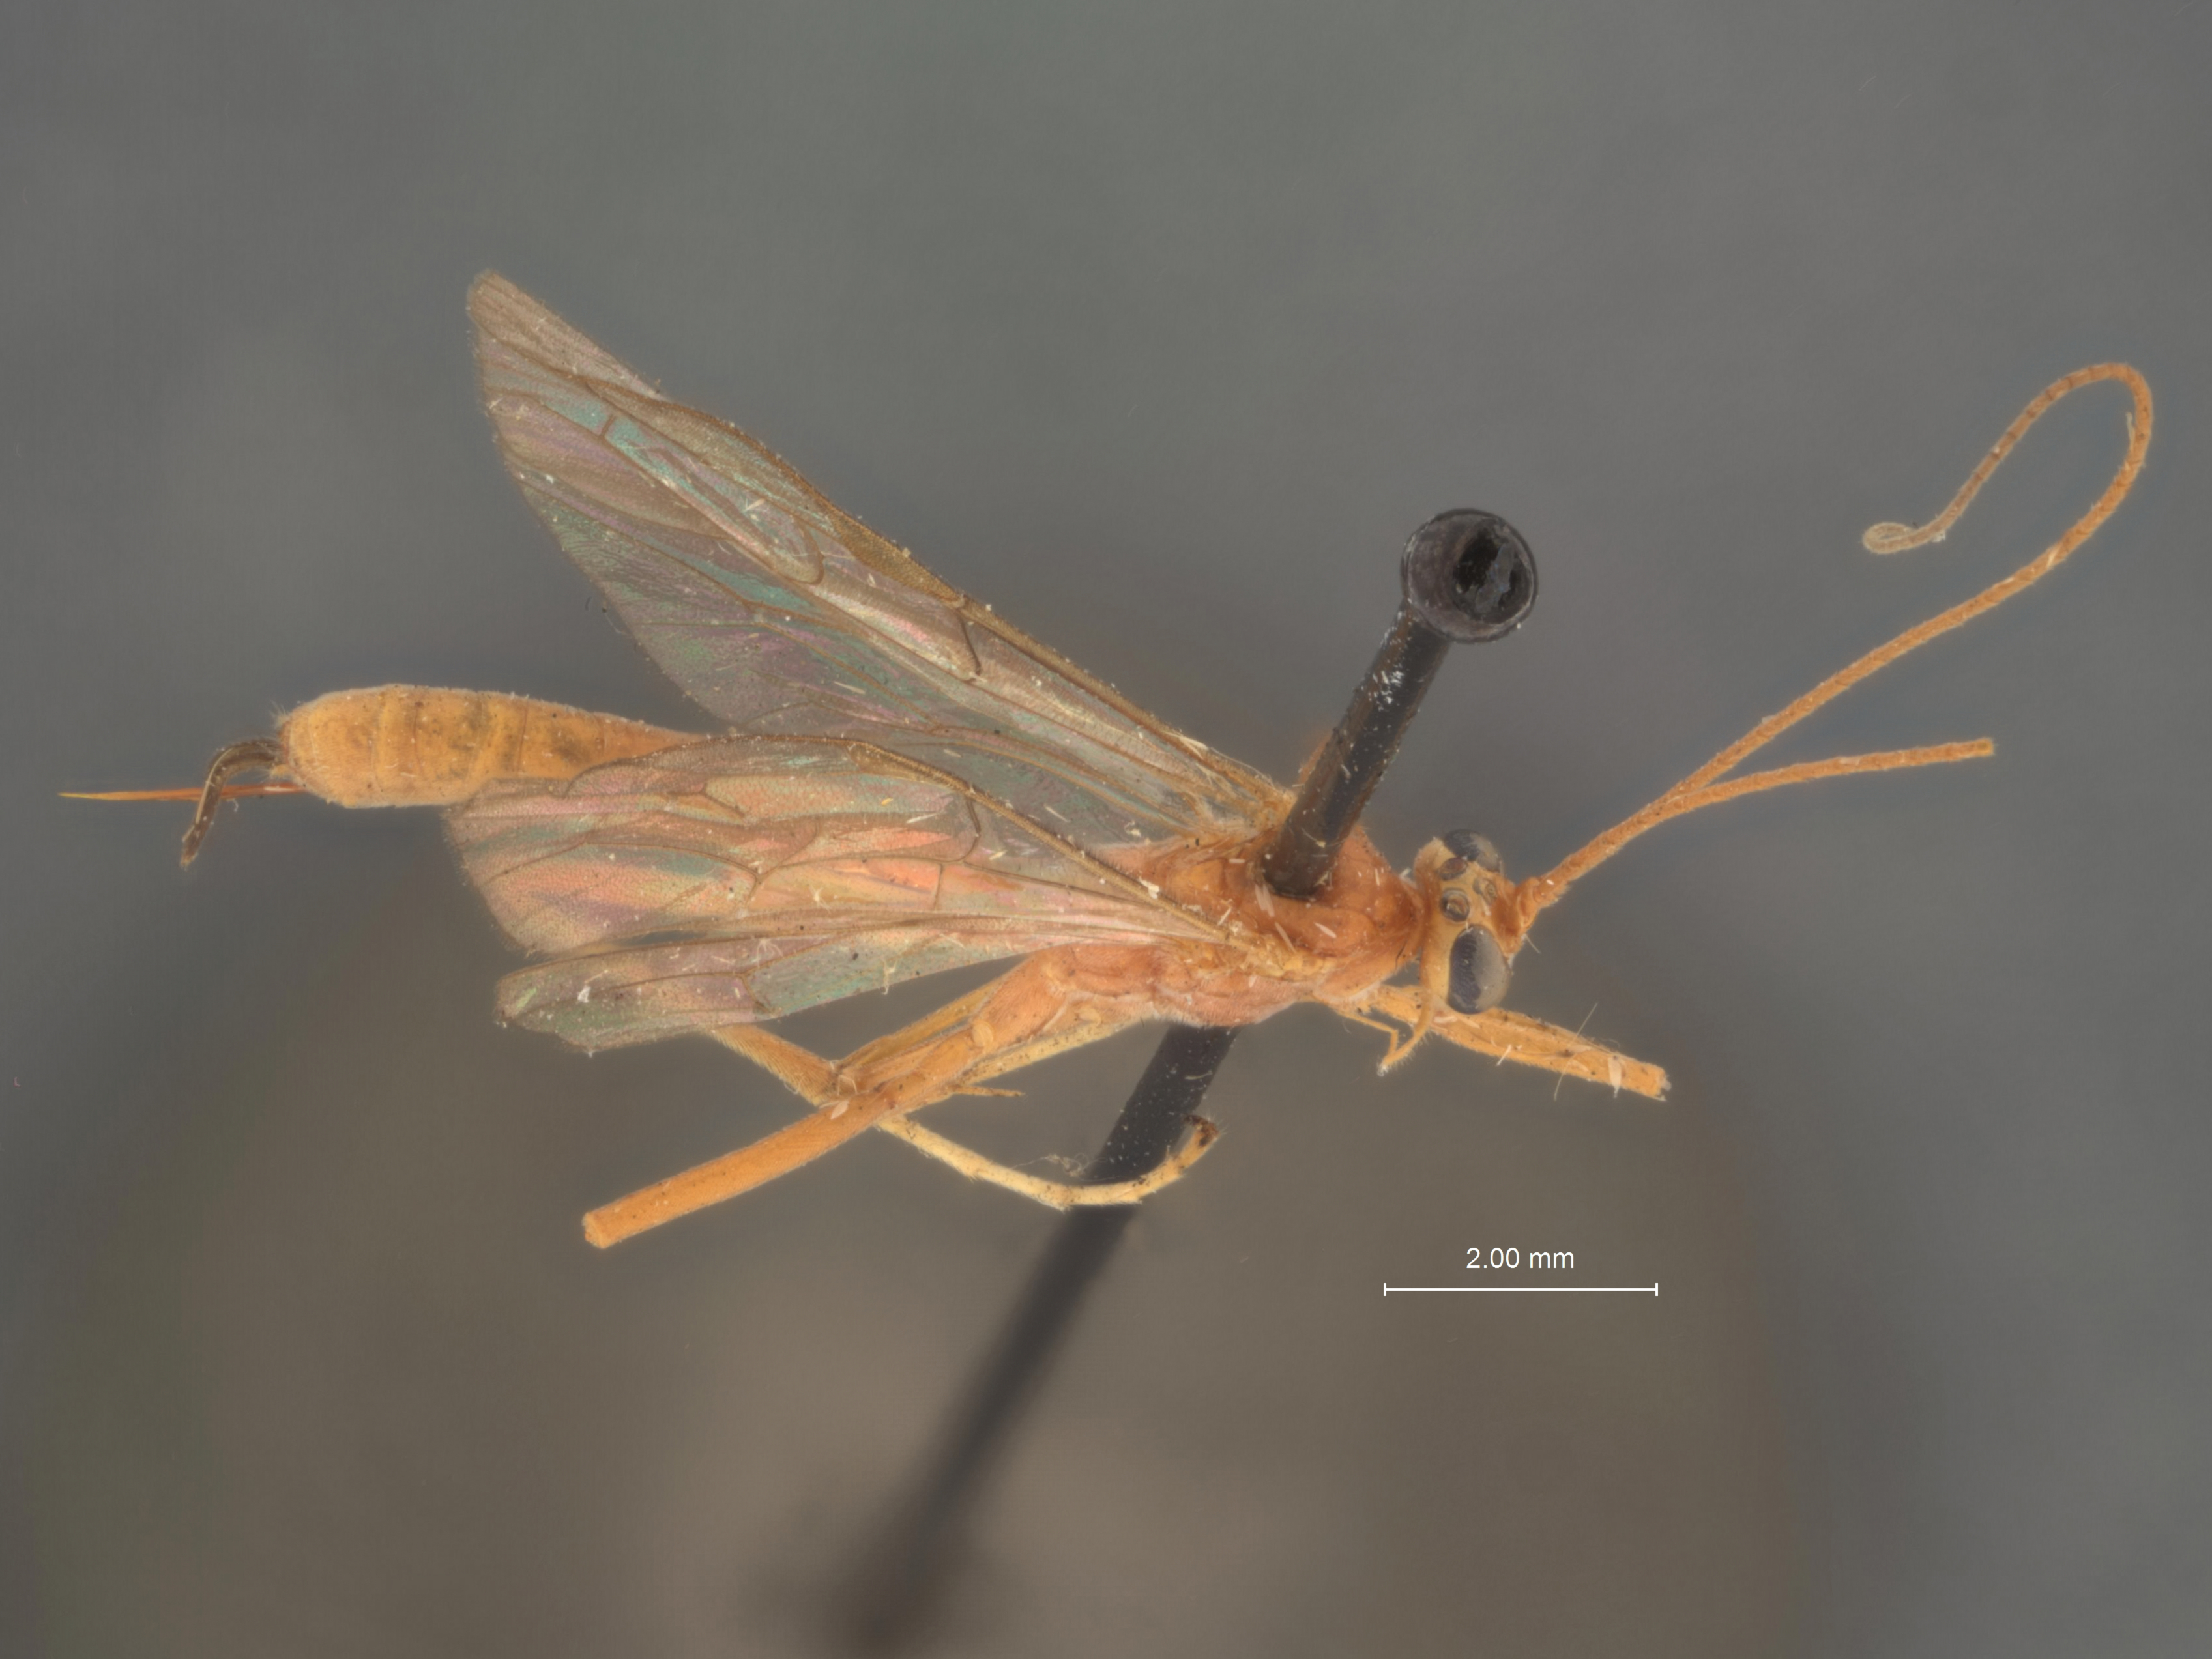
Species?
Paniscus pallens
